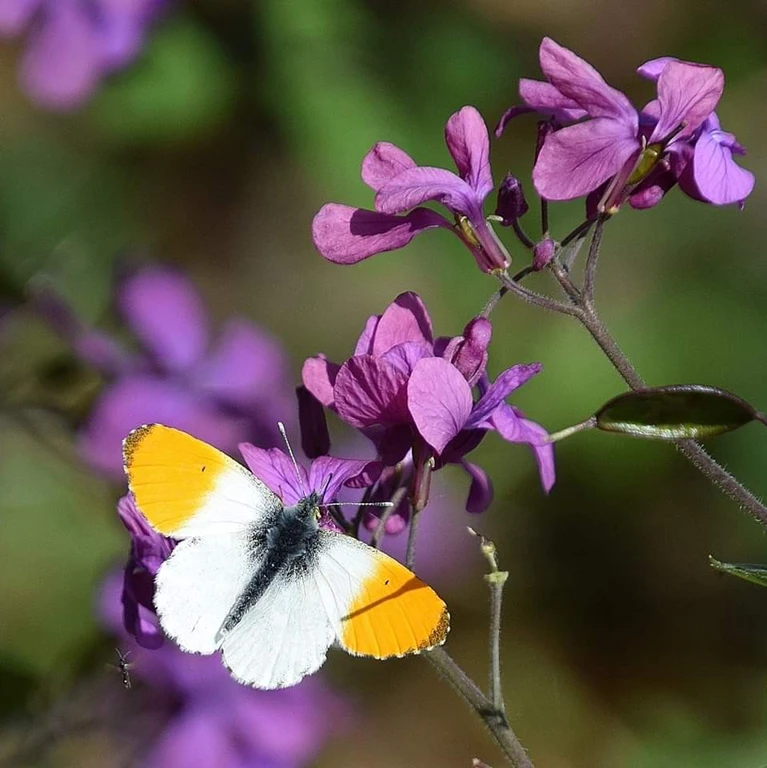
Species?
Anthocharis cardamines
